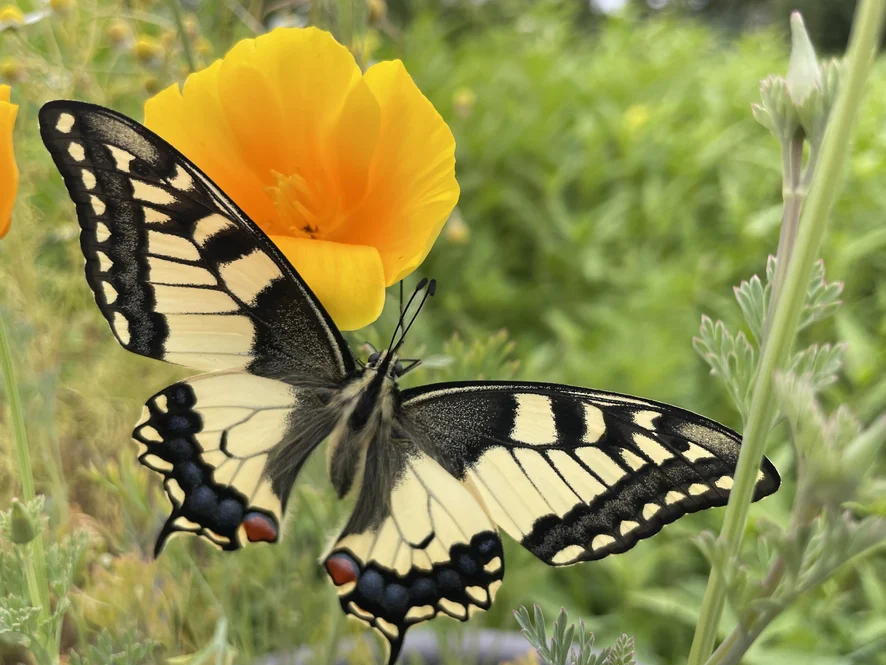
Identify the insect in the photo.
Papilio machaon
